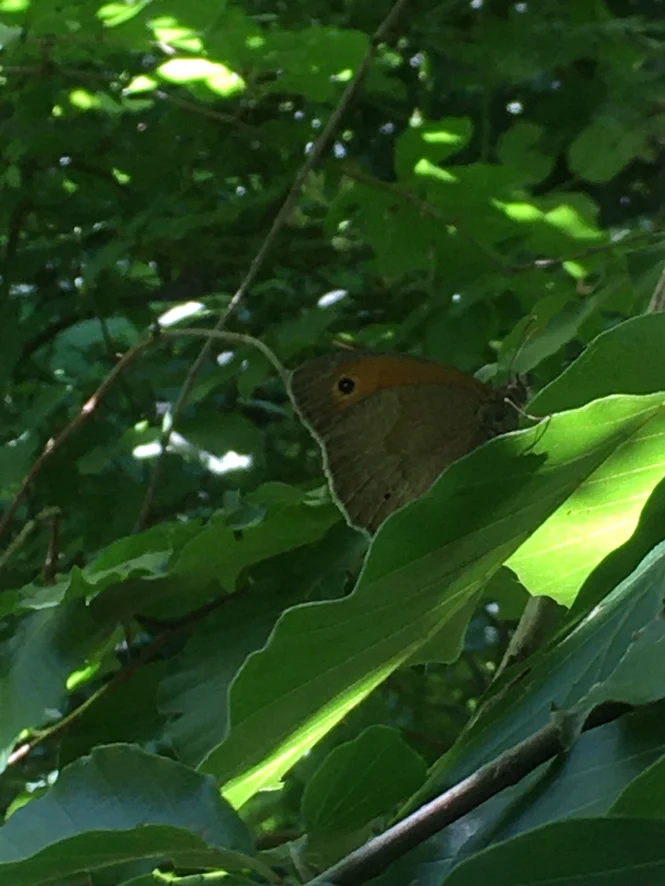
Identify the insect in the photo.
Maniola jurtina
